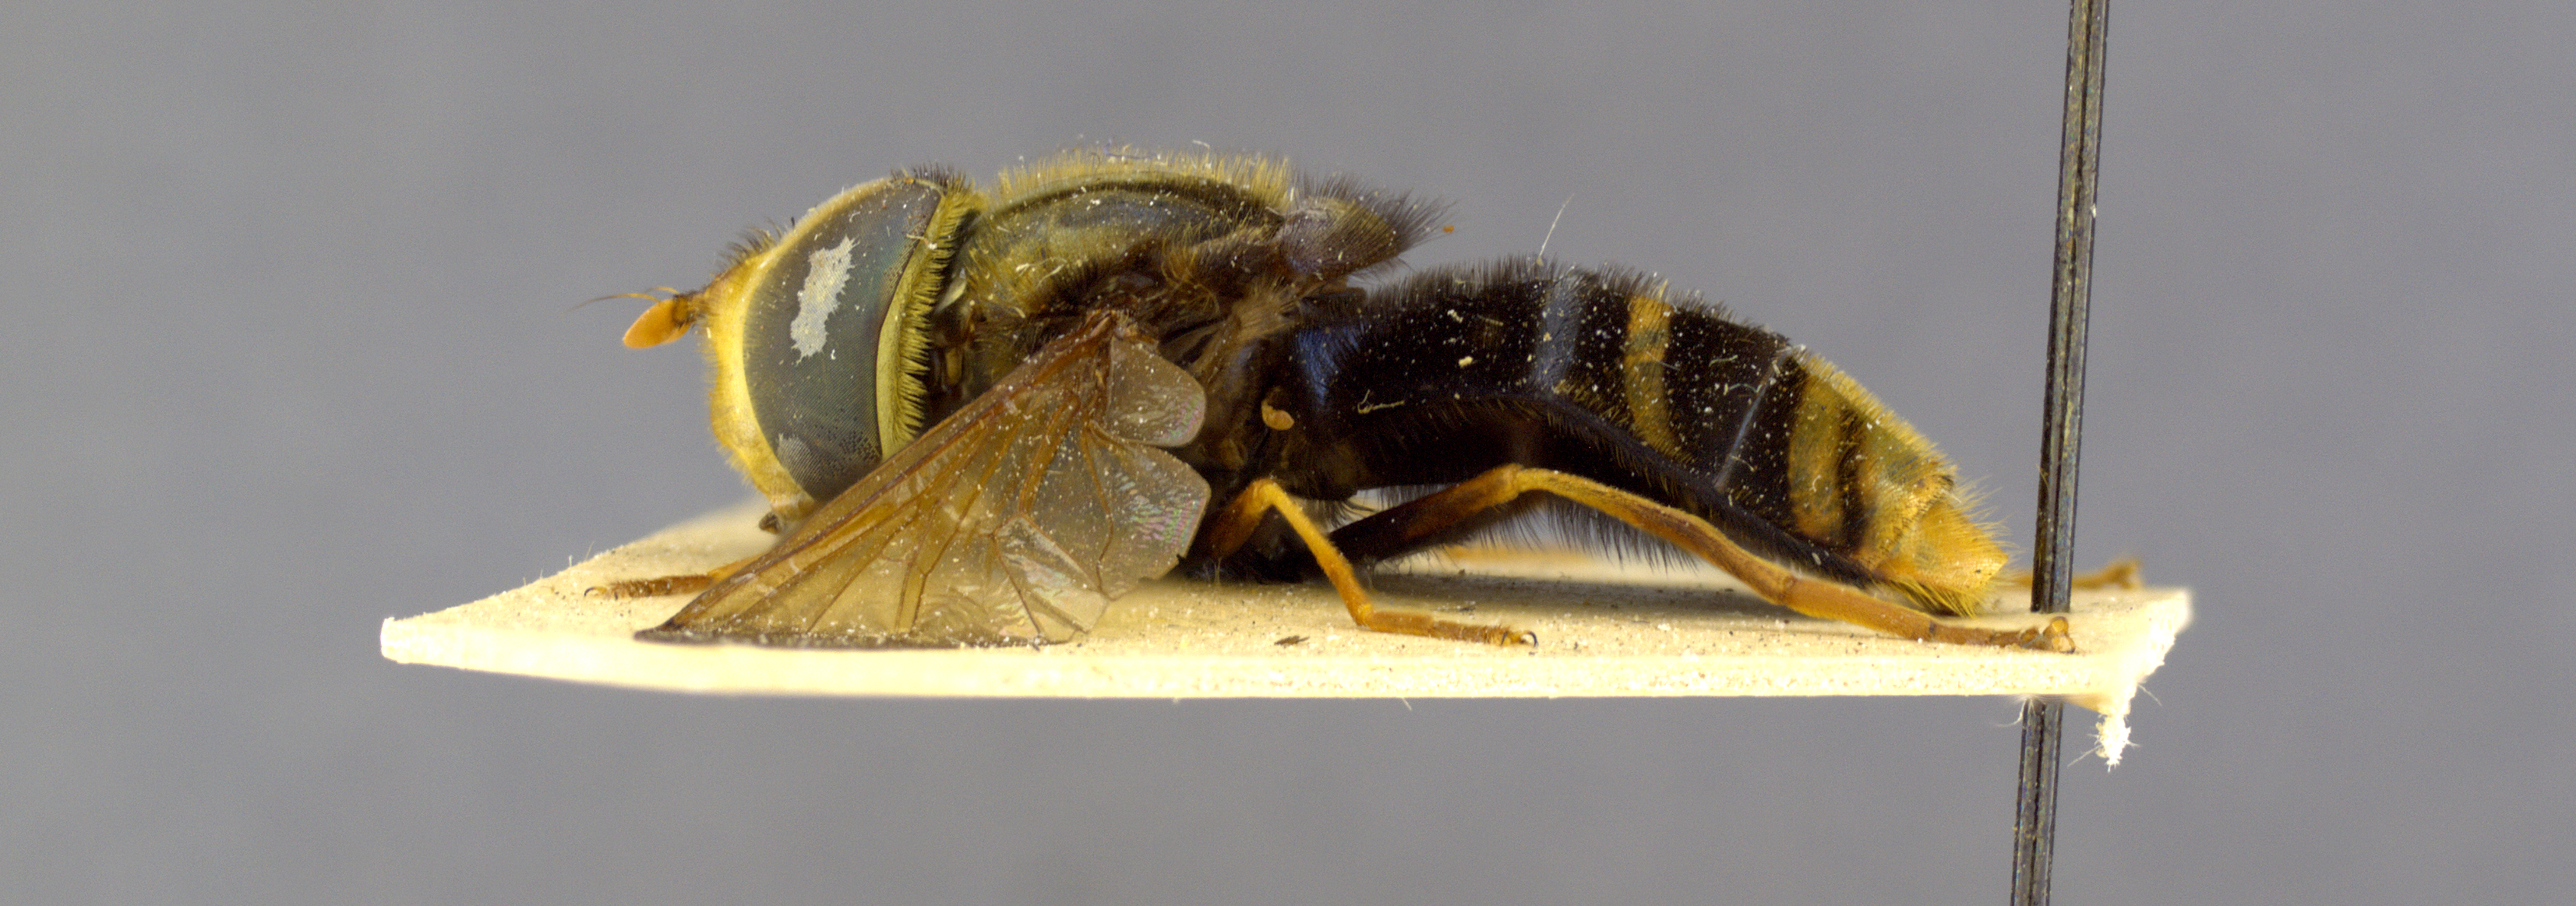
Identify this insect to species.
Syrphus lautus
